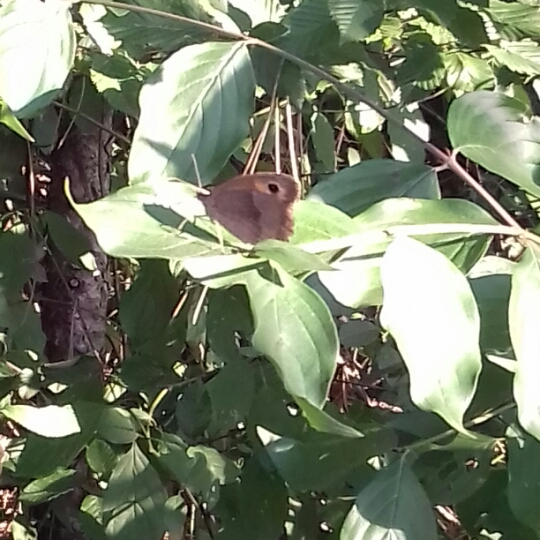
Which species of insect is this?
Maniola jurtina
